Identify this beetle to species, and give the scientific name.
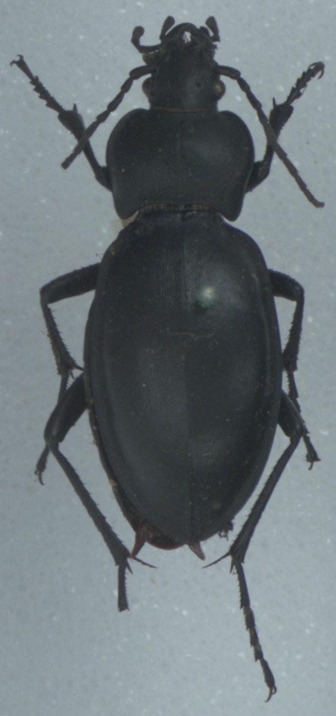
Carabus glabratus
